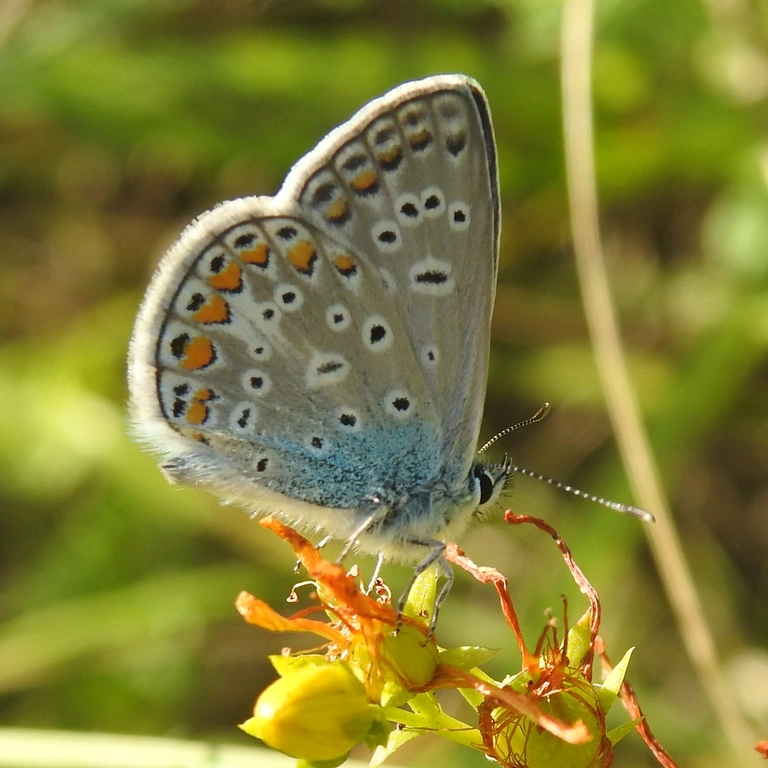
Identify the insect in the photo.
Polyommatus icarus
